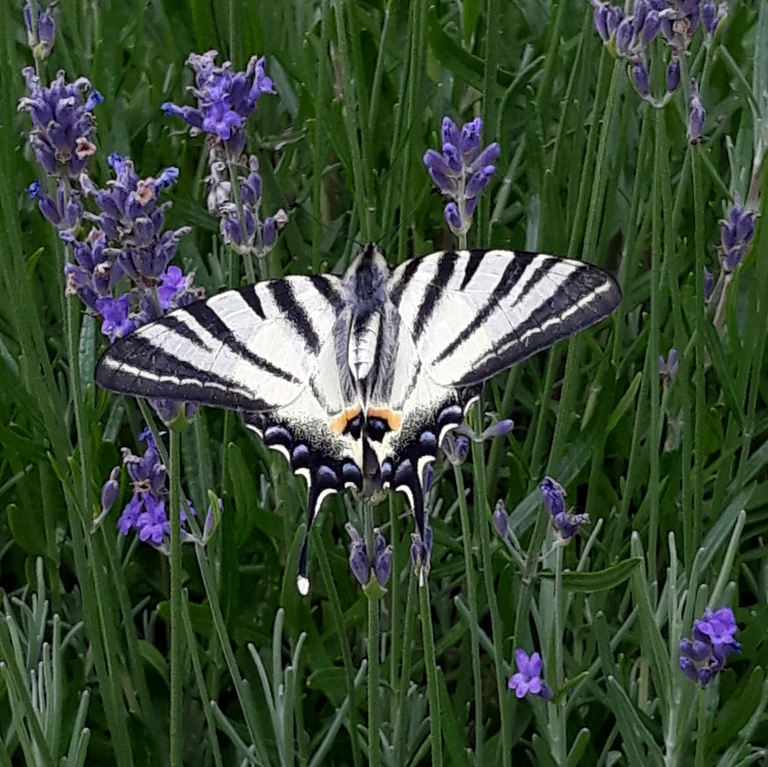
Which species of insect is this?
Iphiclides podalirius
